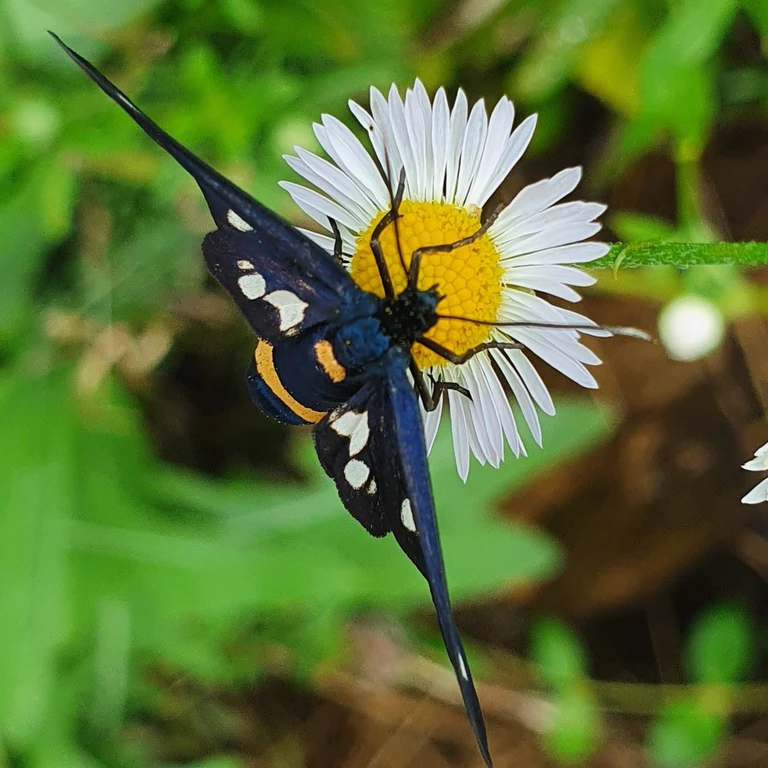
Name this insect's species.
Amata phegea
